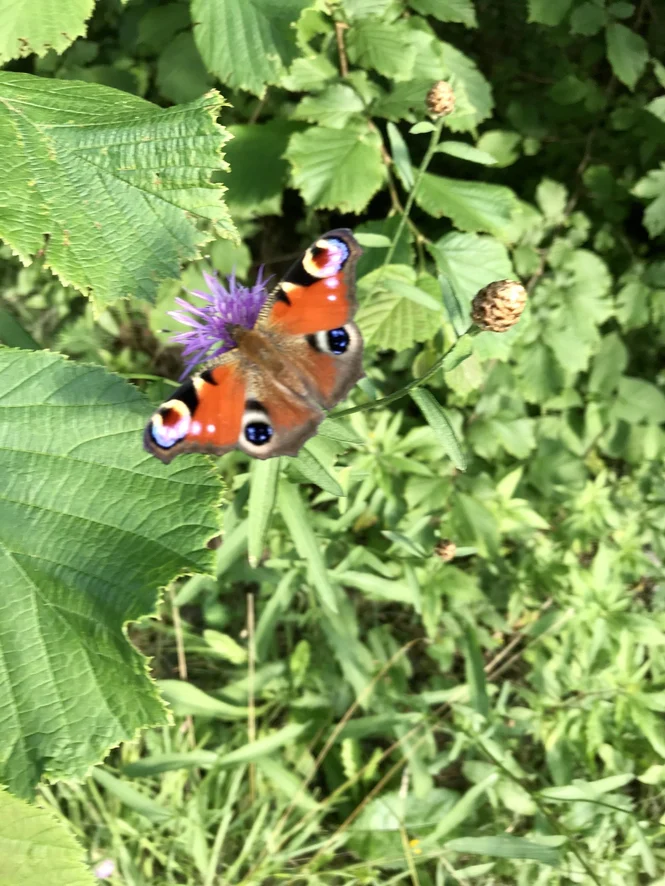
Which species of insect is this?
Aglais io
